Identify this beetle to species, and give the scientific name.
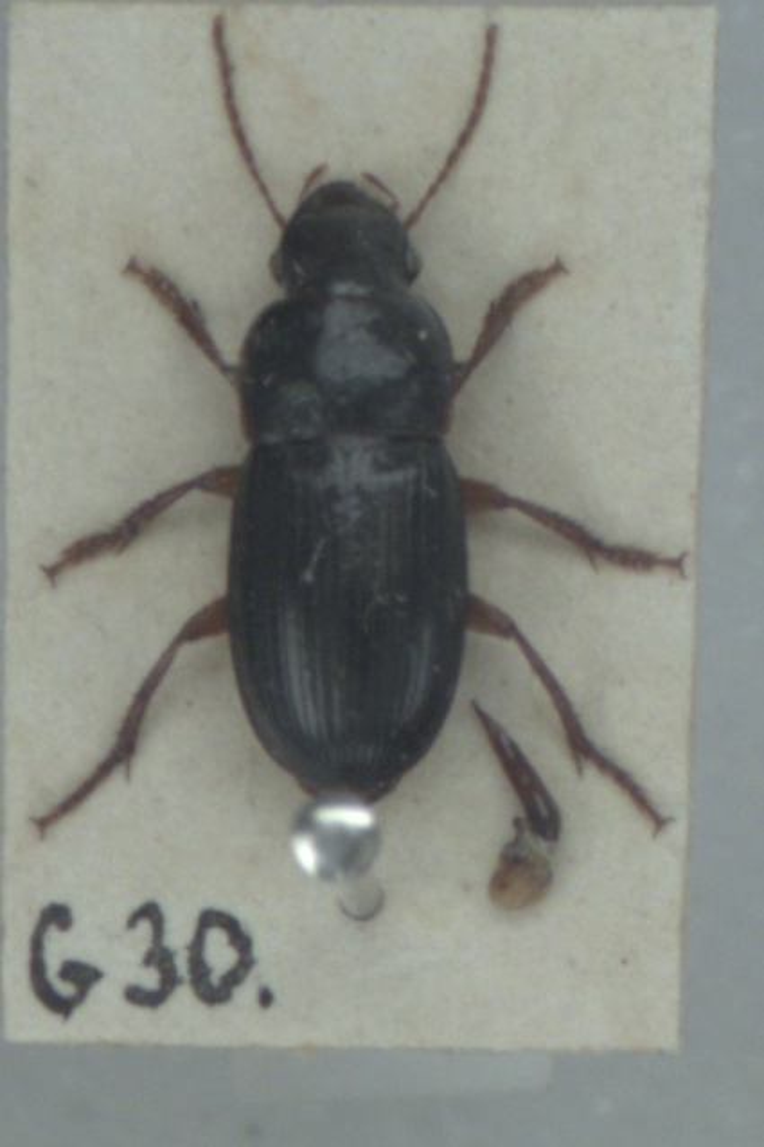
Harpalus latus
